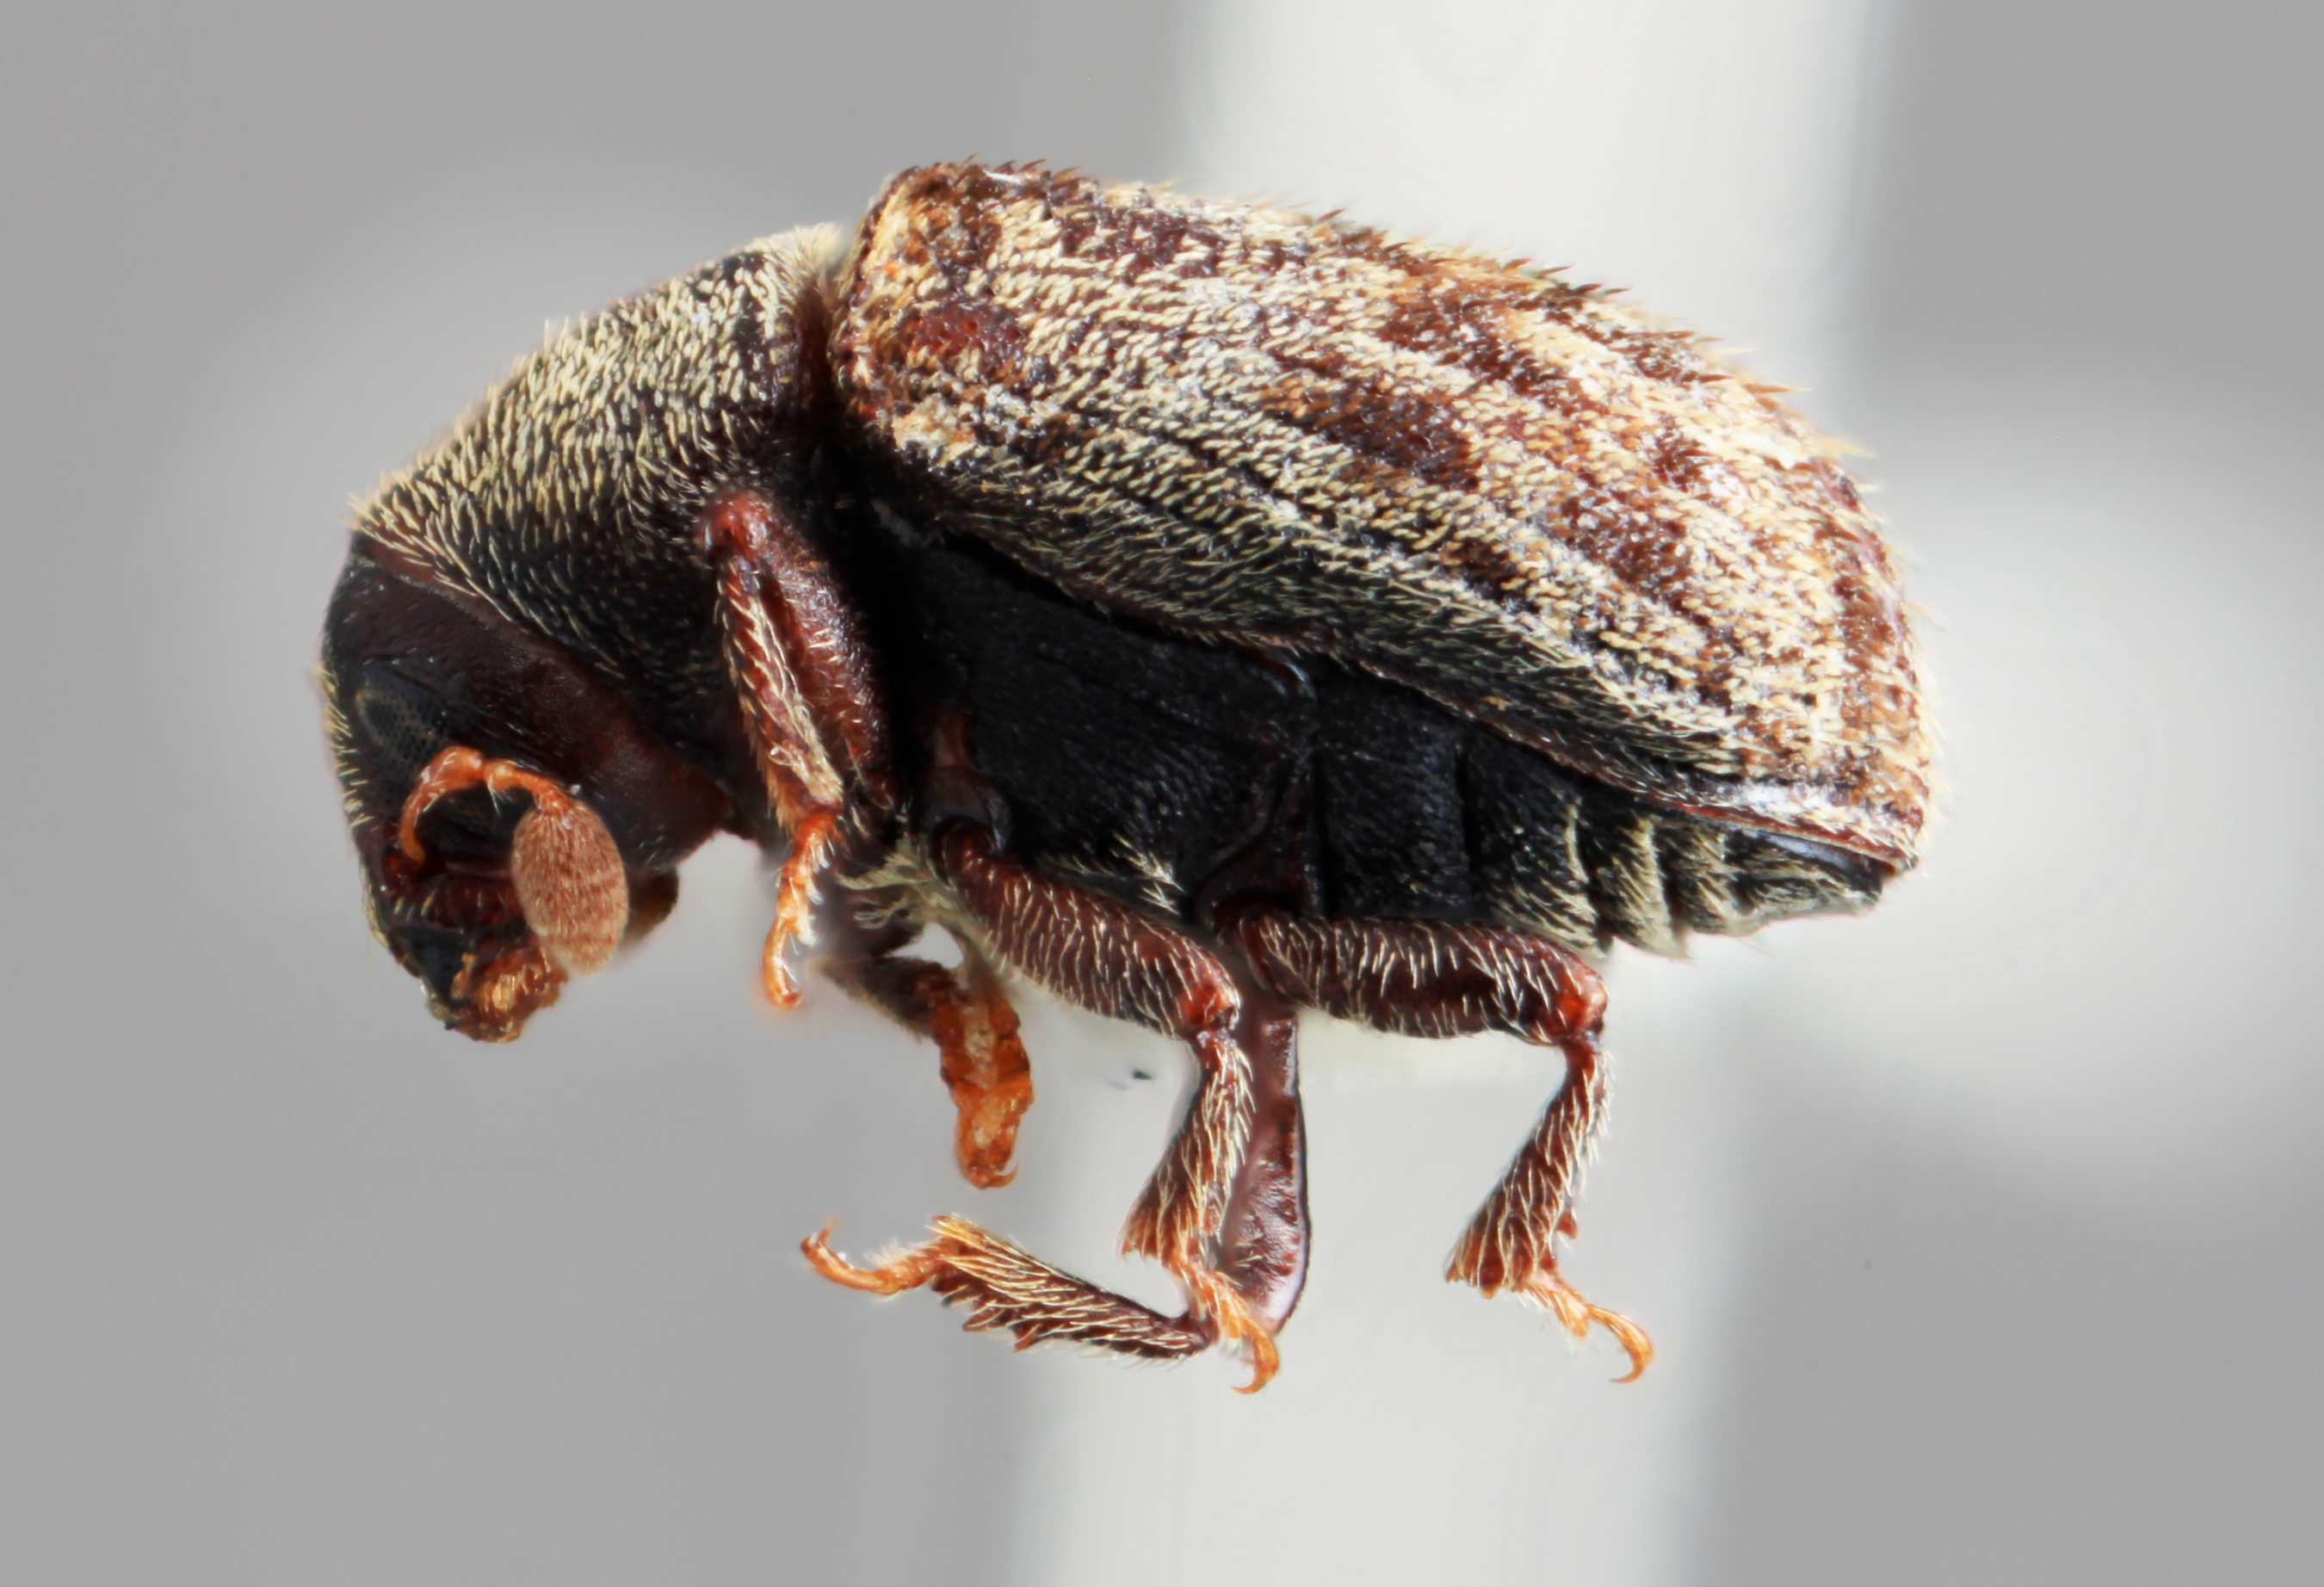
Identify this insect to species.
Pseudoxylechinus tibetensis
